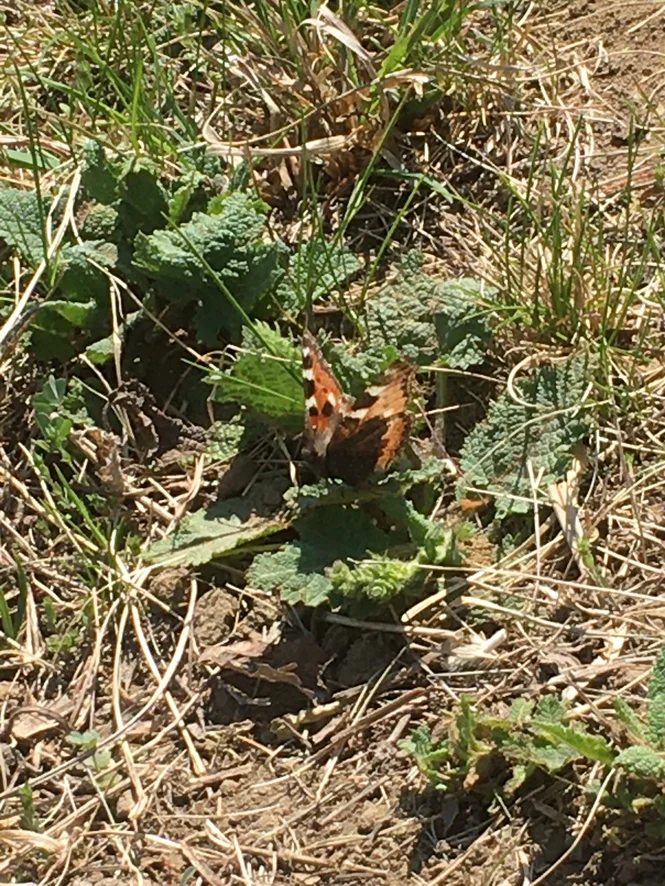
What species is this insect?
Aglais urticae
